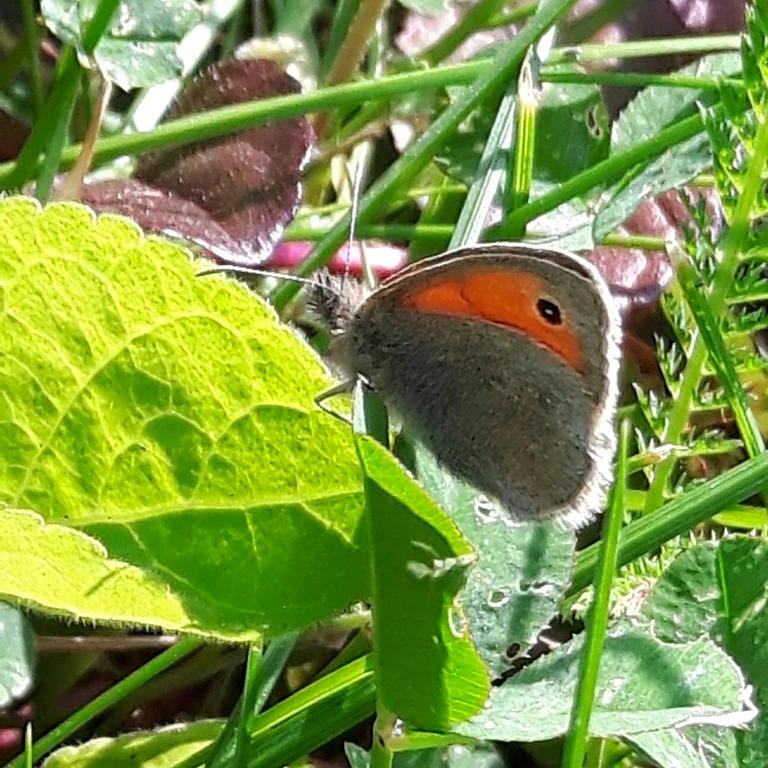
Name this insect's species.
Coenonympha pamphilus
